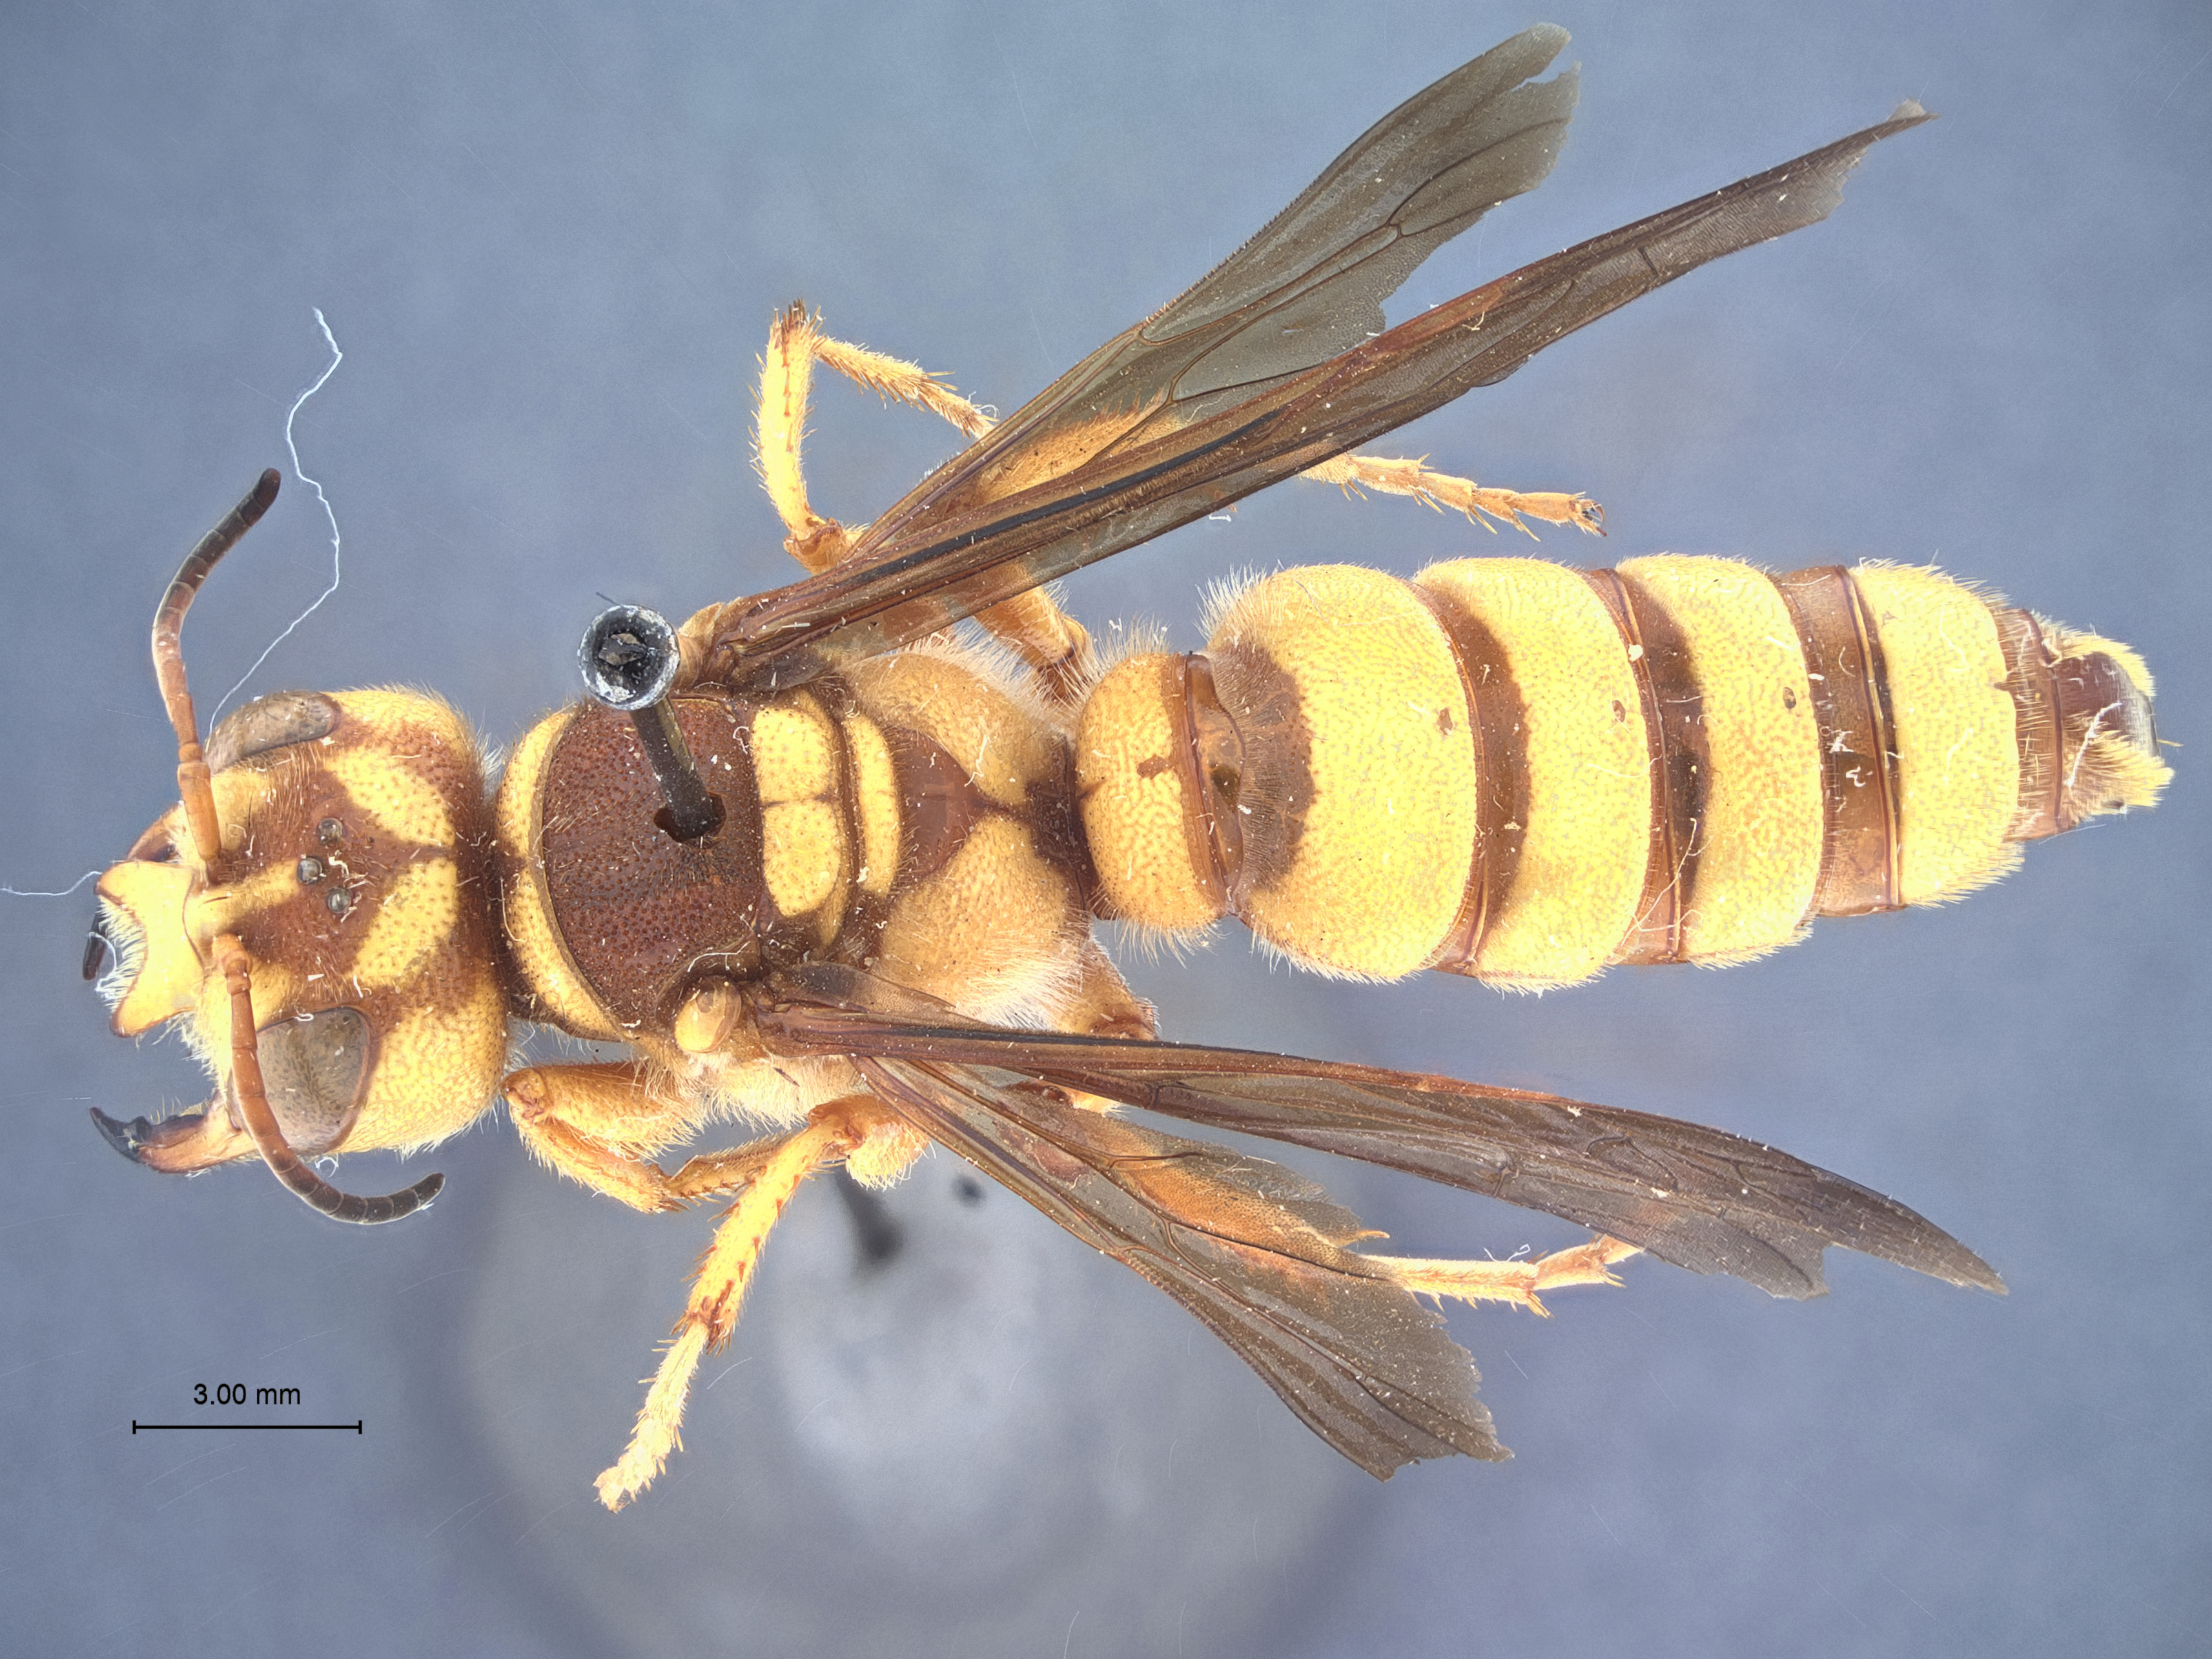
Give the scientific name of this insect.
Cerceris frontata
